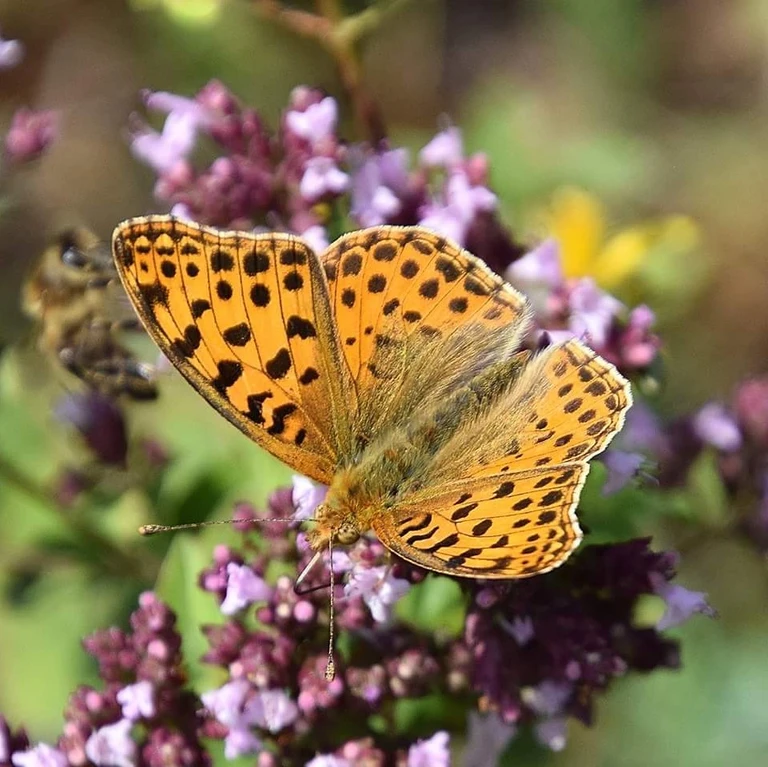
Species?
Issoria lathonia
